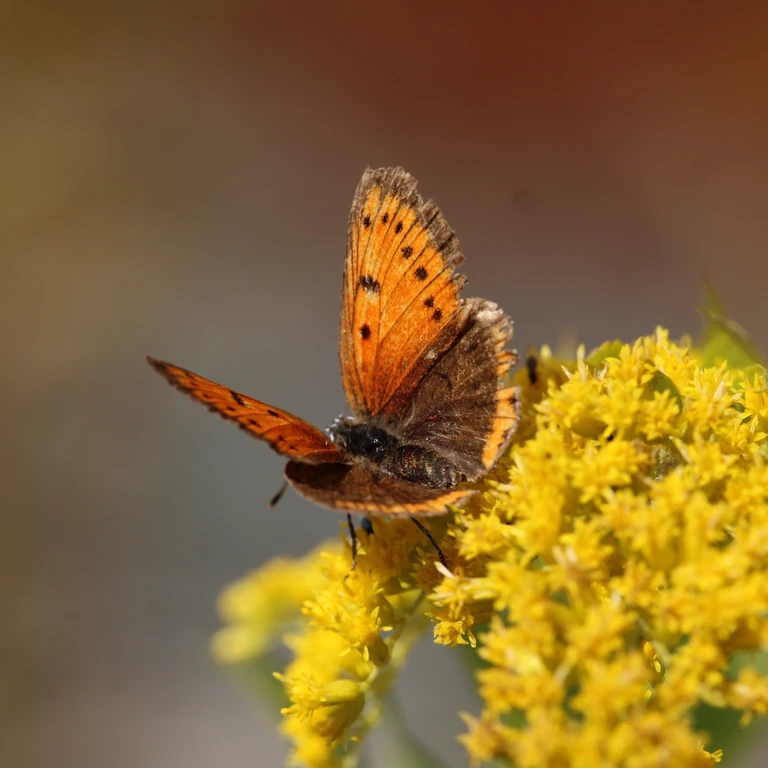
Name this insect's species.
Lycaena dispar
